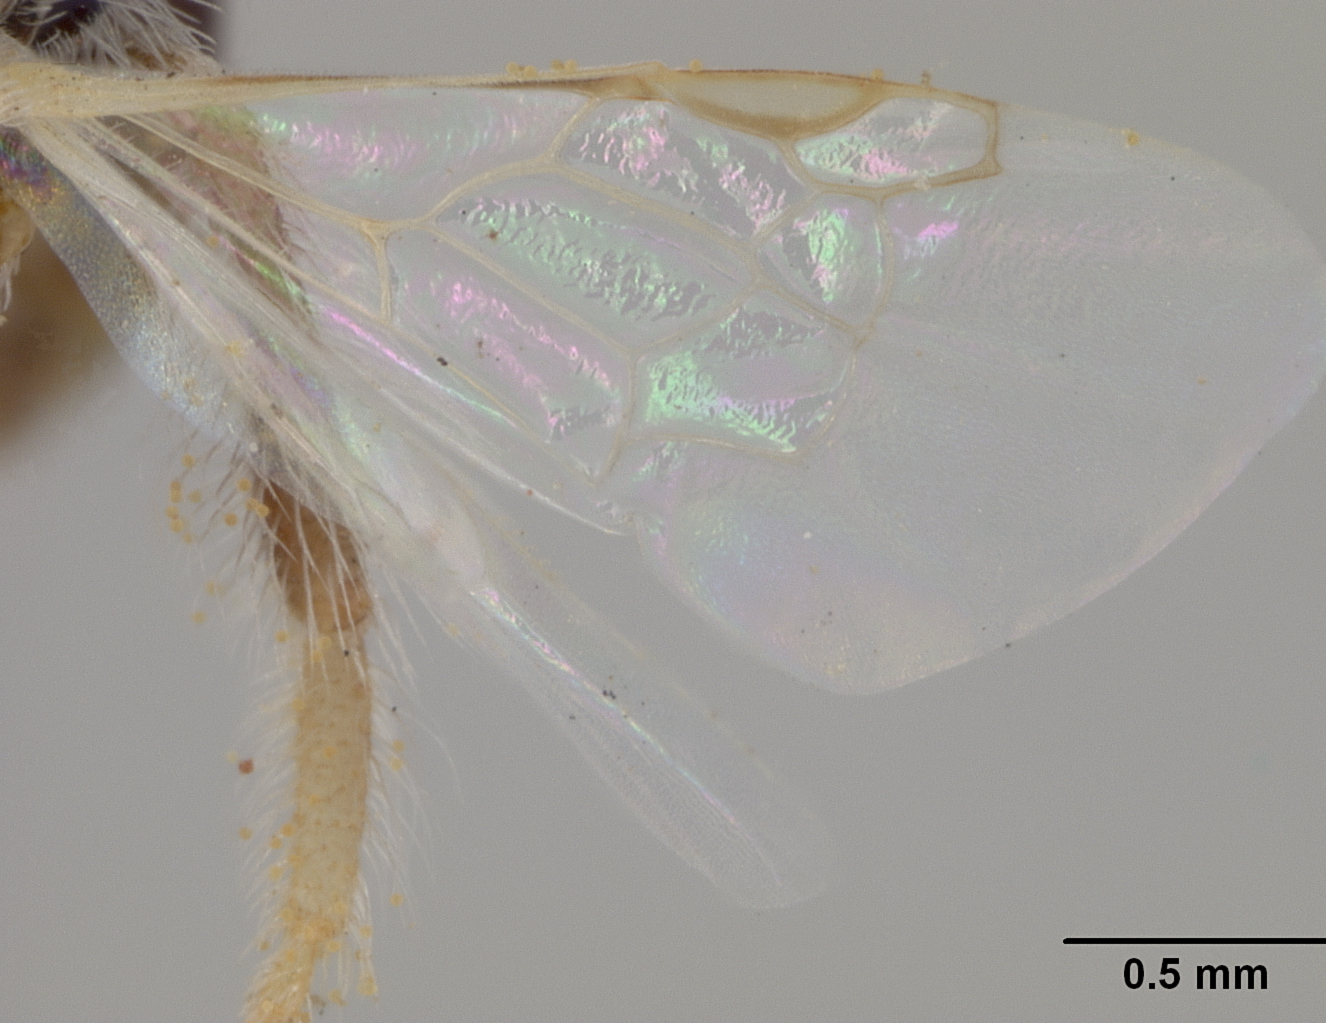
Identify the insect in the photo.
Perdita heterothecae
